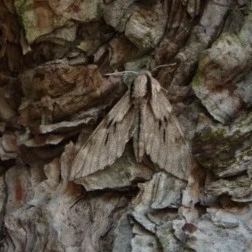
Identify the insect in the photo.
Sphinx pinastri
